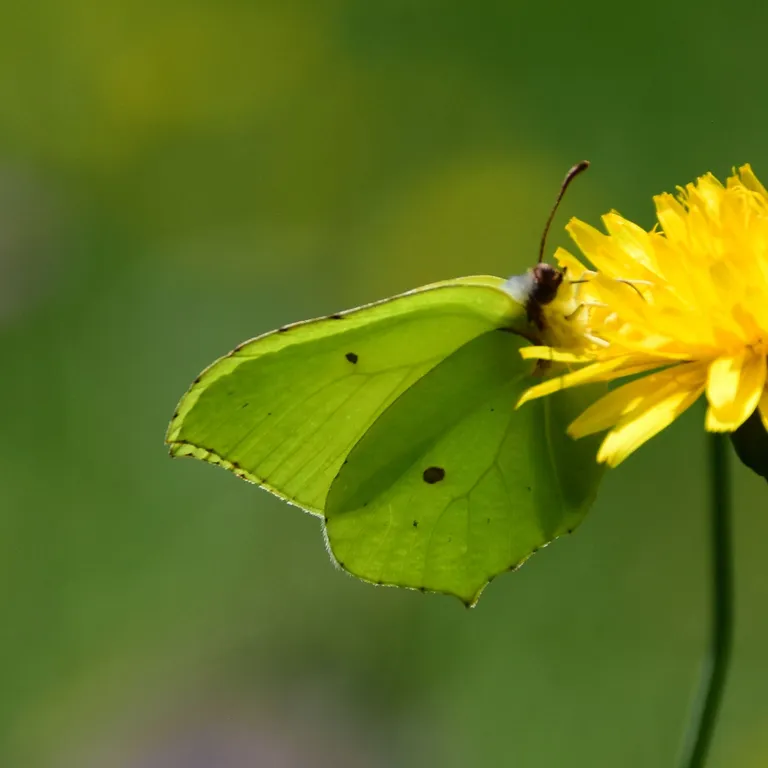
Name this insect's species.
Gonepteryx rhamni
